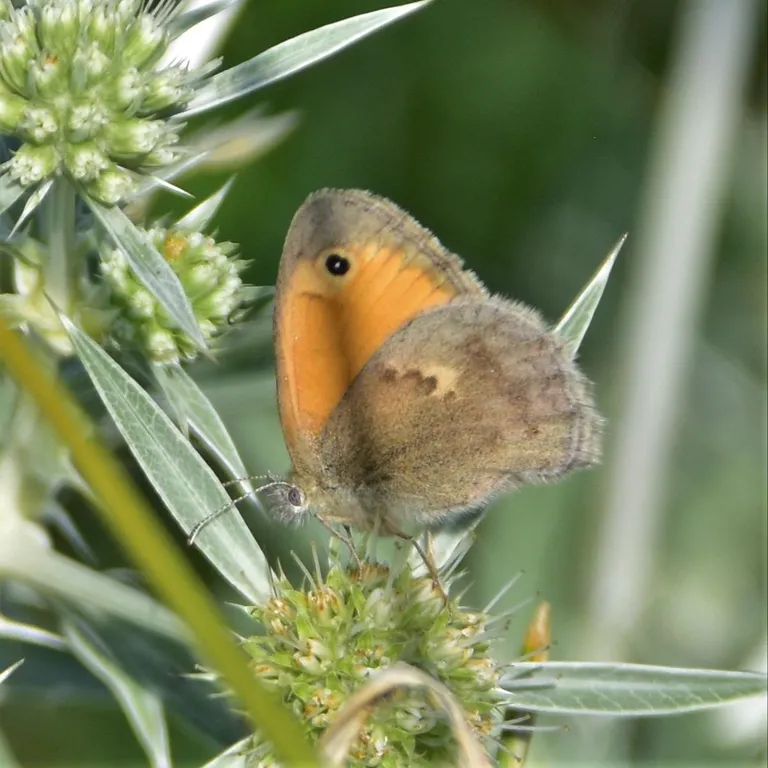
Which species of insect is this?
Coenonympha pamphilus
